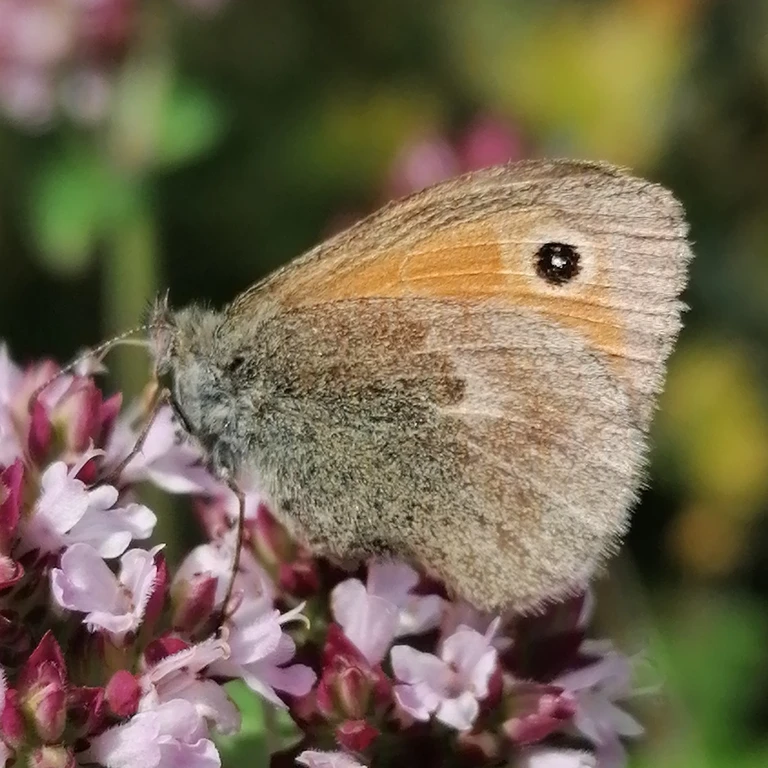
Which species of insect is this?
Coenonympha pamphilus
